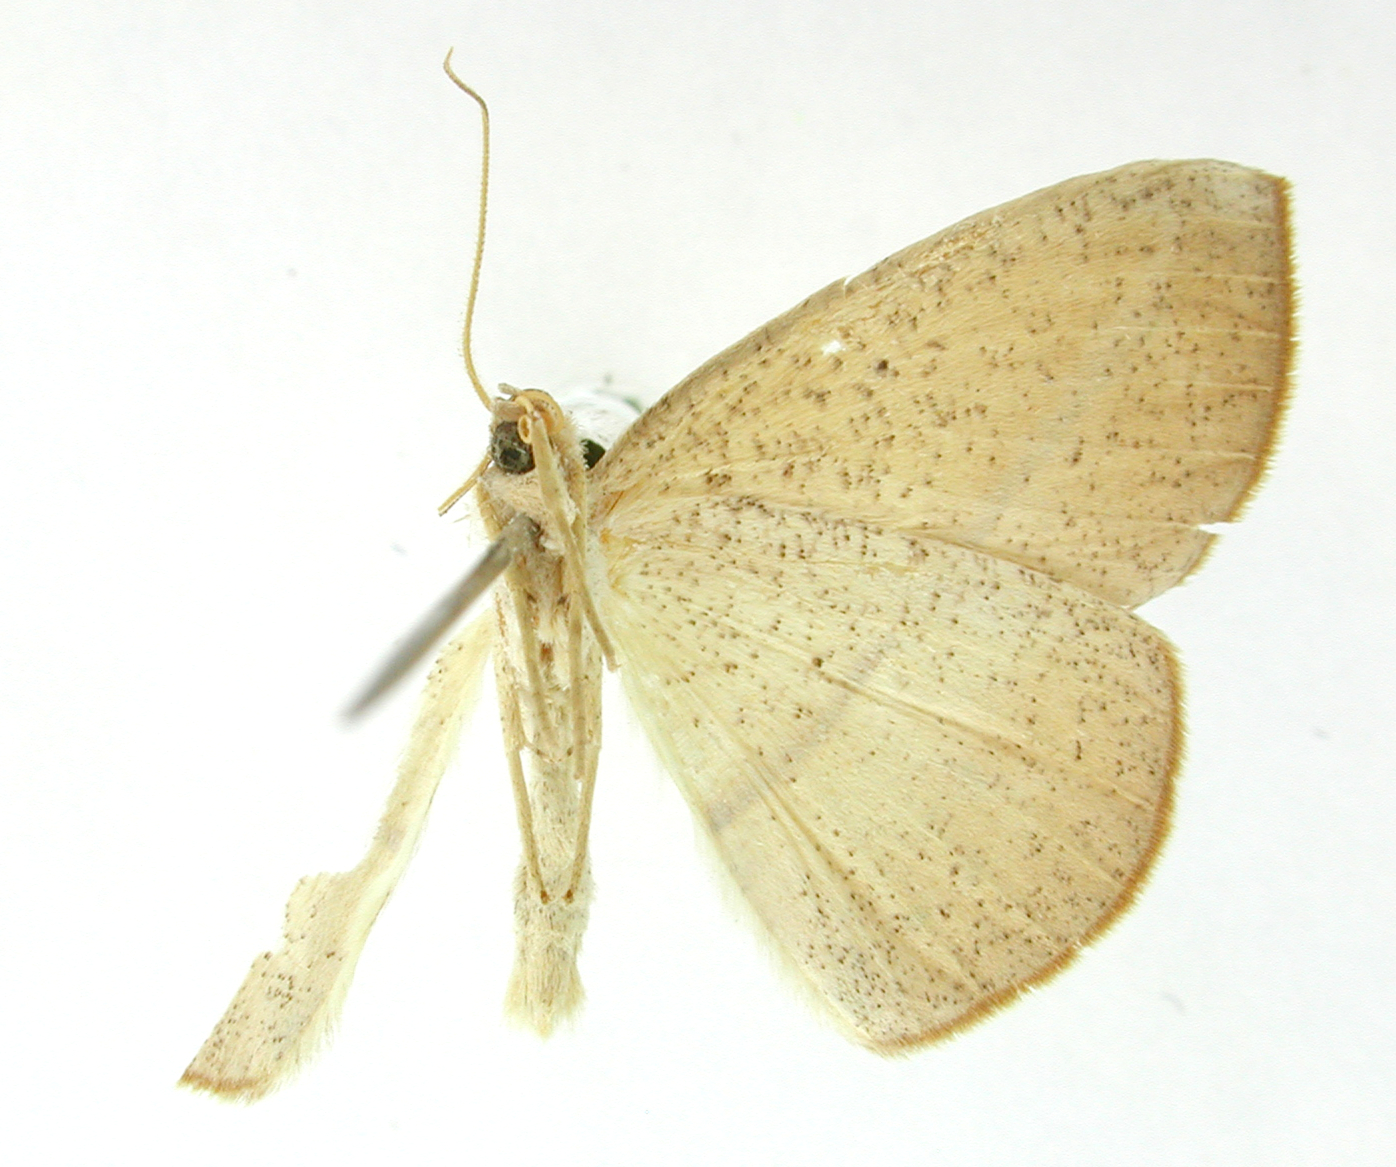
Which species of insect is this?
Microgonia albicomma
